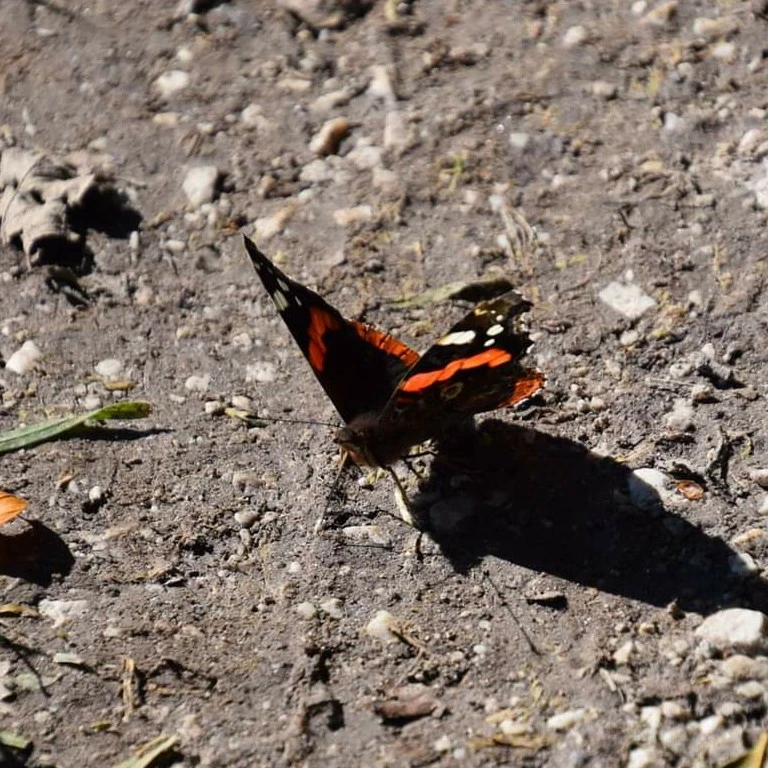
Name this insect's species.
Vanessa atalanta
